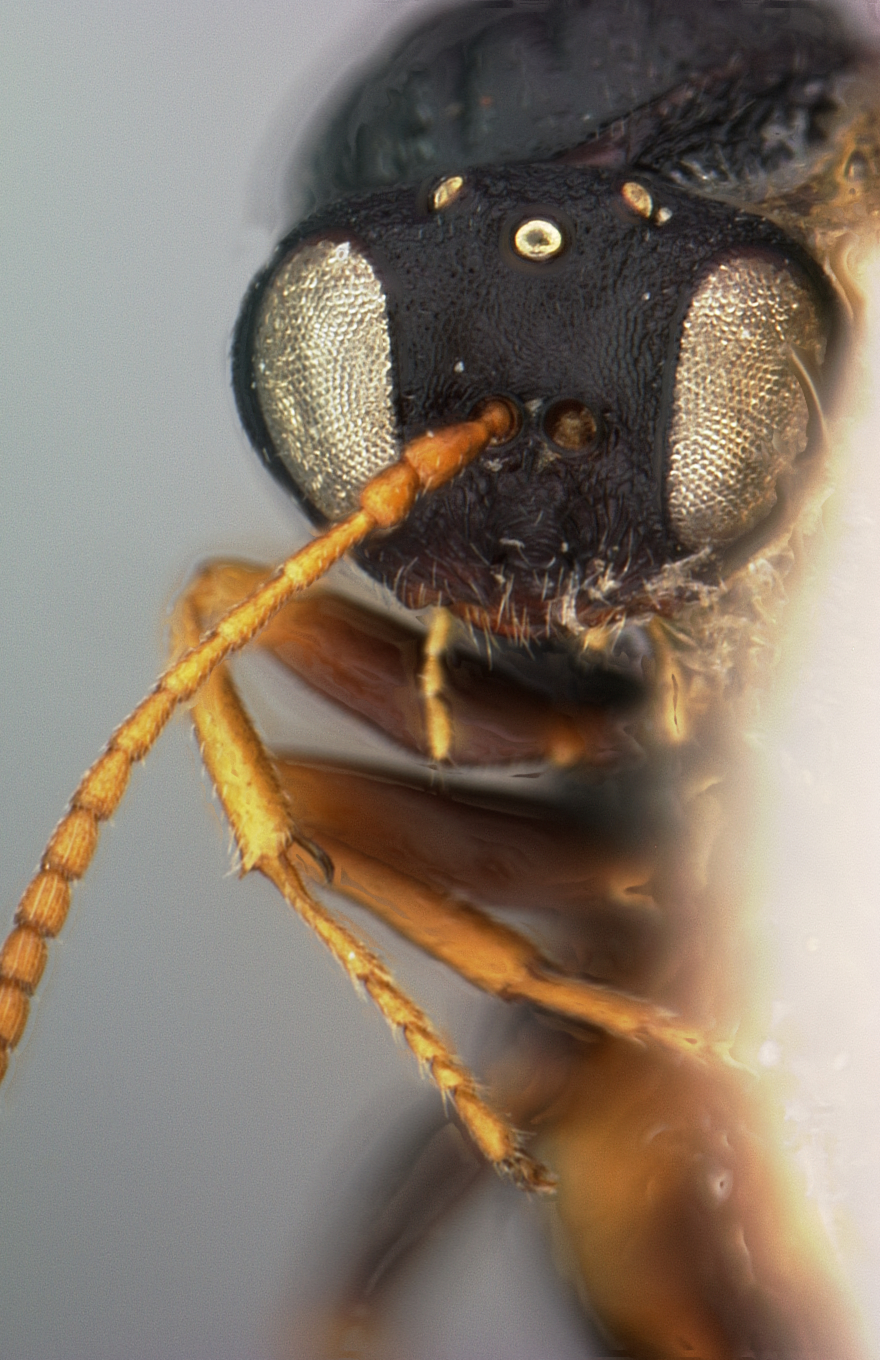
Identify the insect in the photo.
Andricus formosalis
